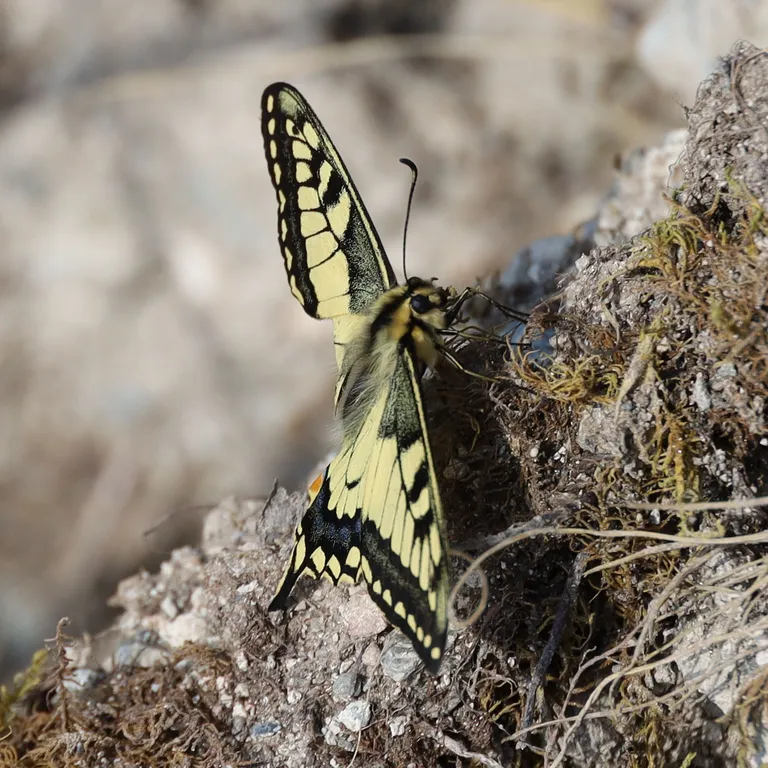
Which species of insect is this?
Papilio machaon
